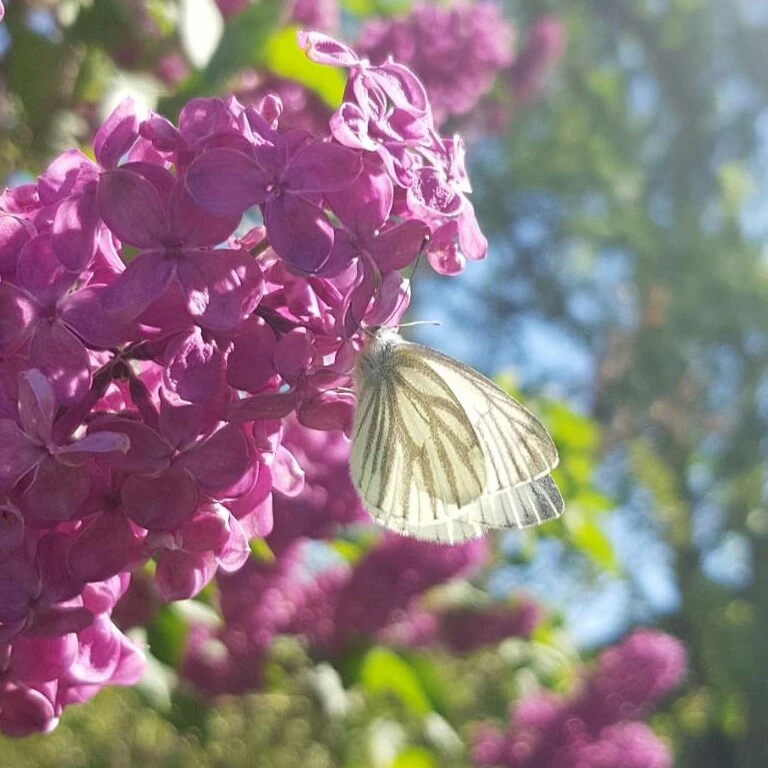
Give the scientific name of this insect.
Pieris napi
